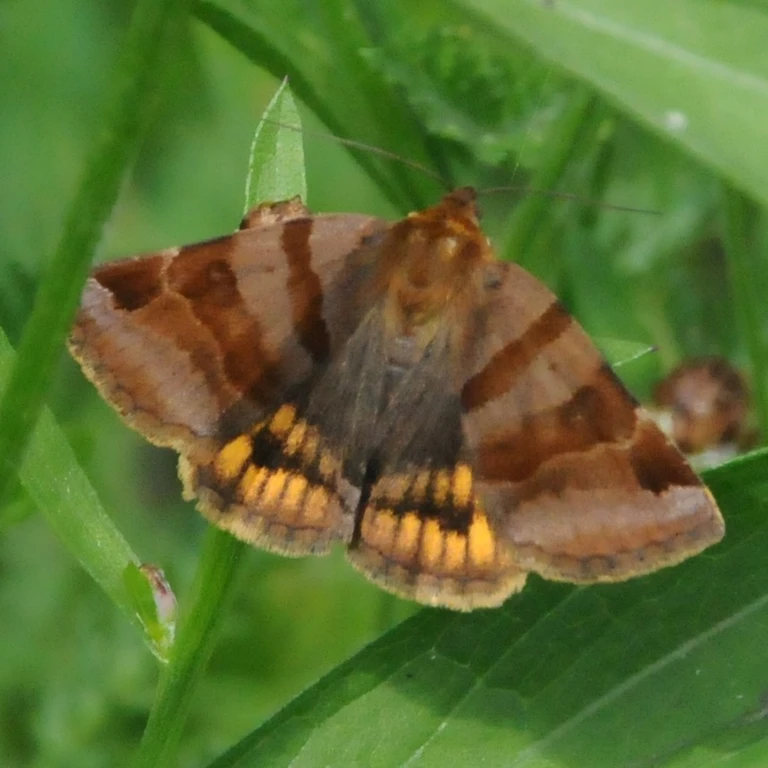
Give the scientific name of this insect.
Euclidia glyphica
